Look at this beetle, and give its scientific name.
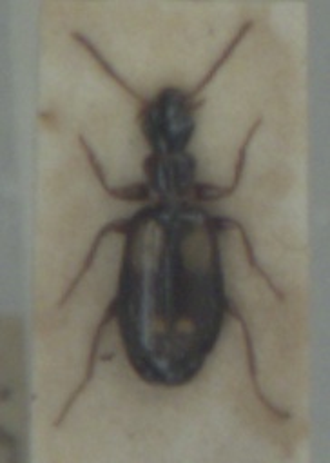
Calodromius spilotus
